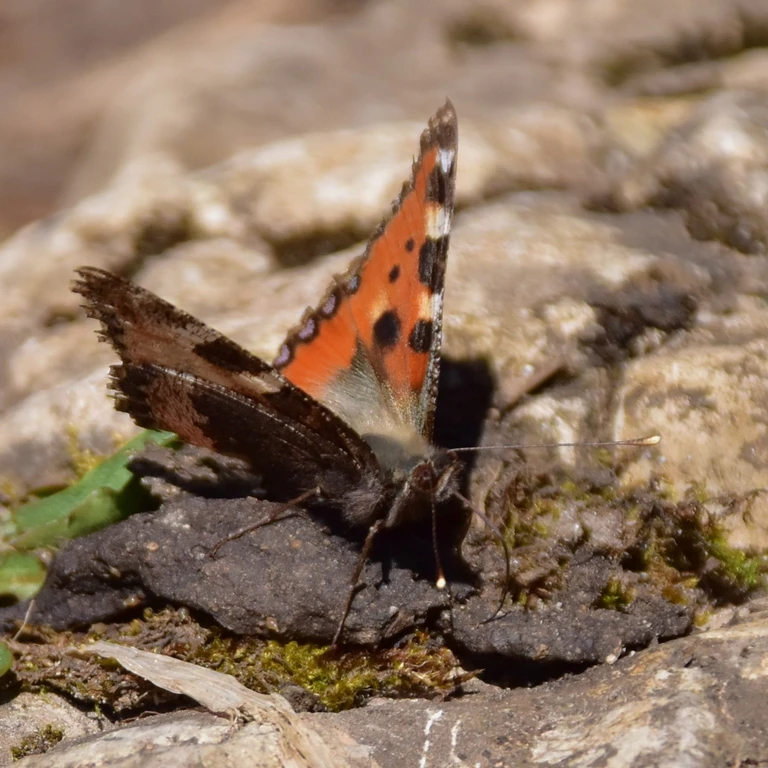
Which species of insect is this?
Aglais urticae
